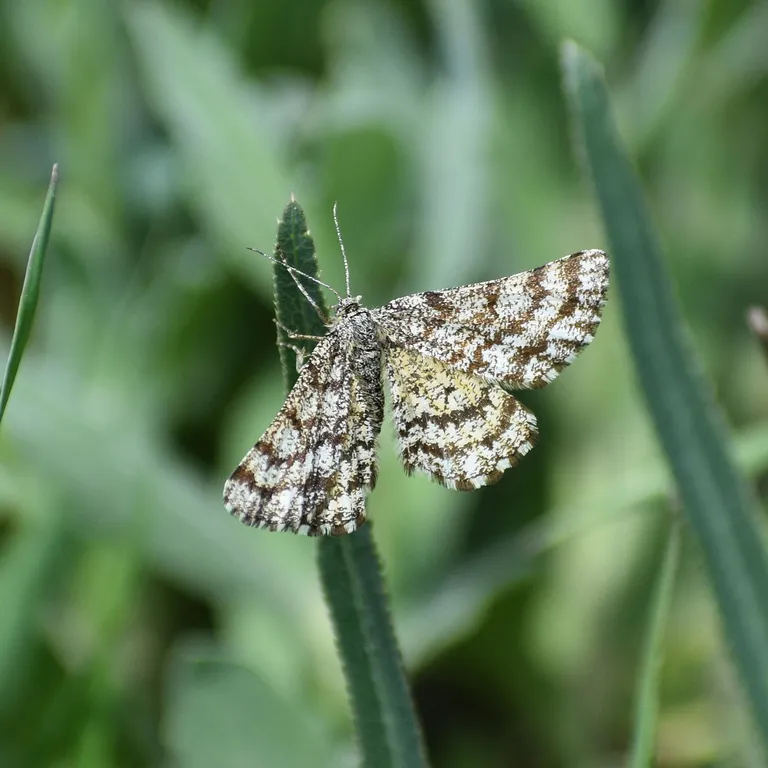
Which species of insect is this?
Ematurga atomaria
